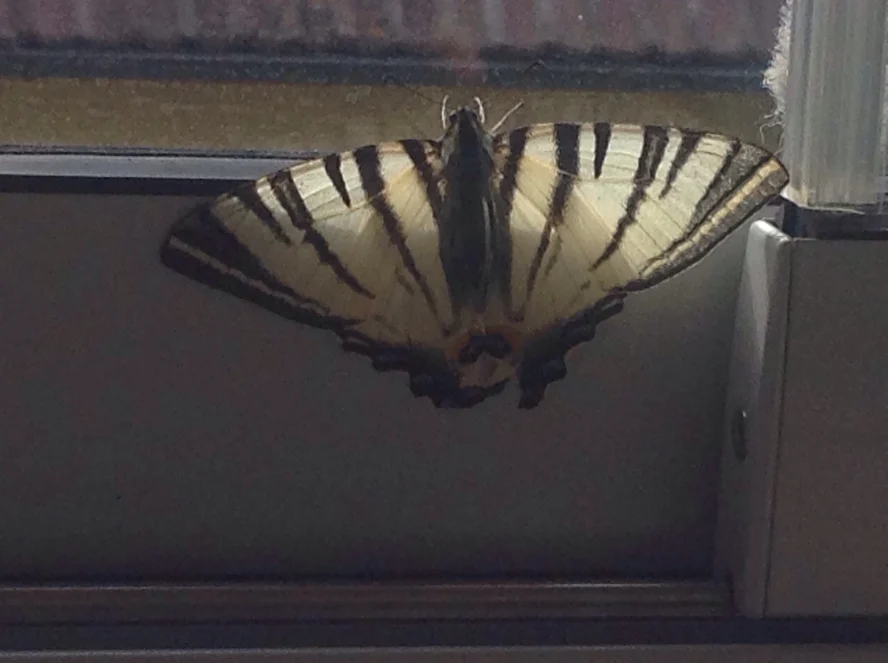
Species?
Iphiclides podalirius
